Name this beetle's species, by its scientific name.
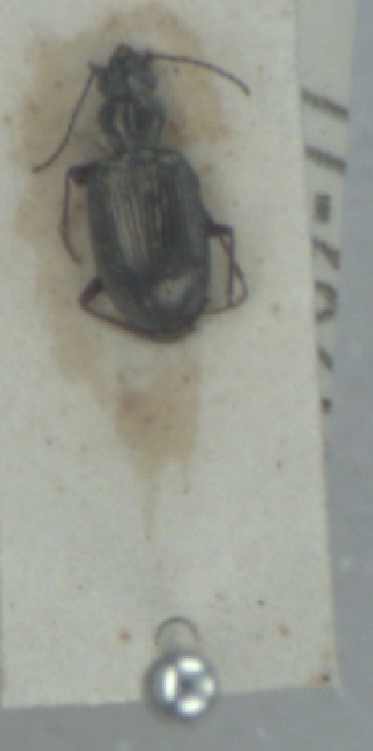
Bembidion punctulatum
